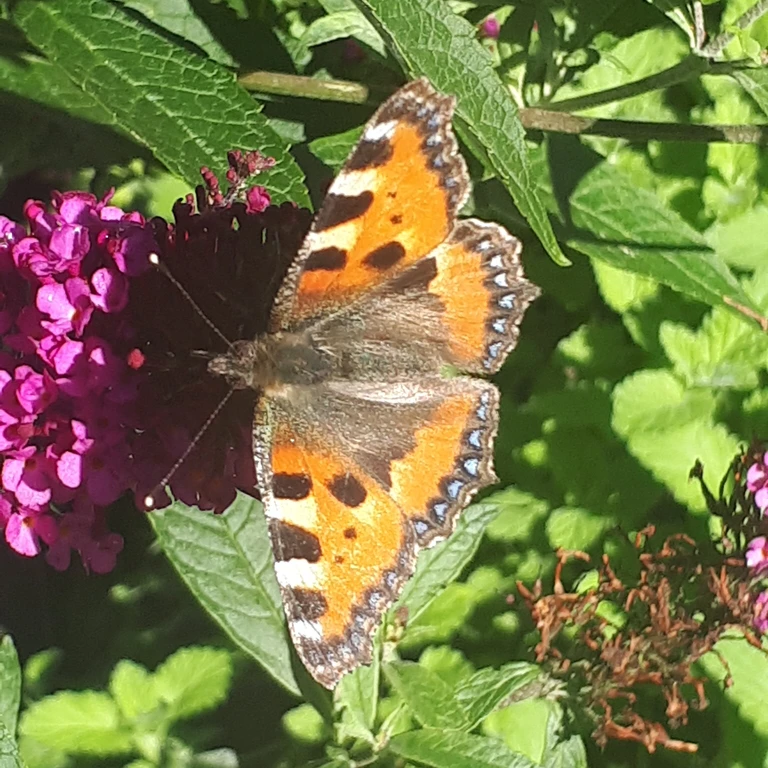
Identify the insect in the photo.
Aglais urticae
